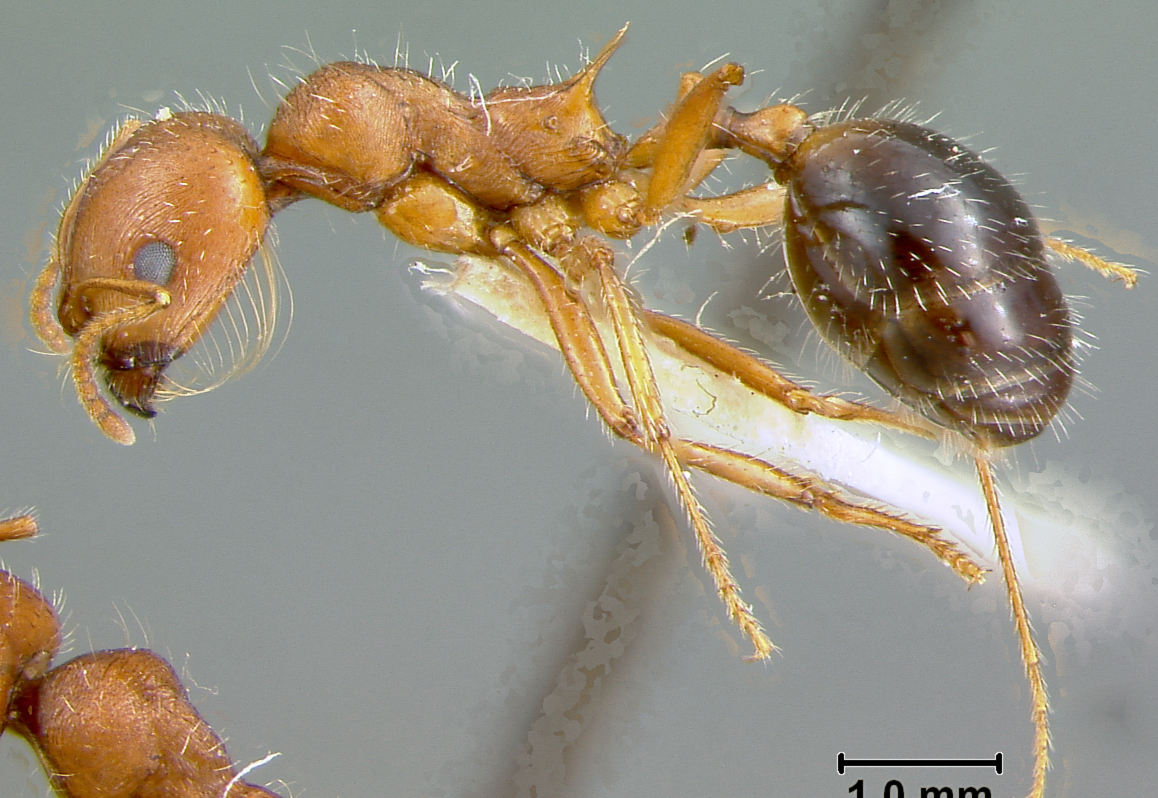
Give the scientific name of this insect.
Veromessor julianus
